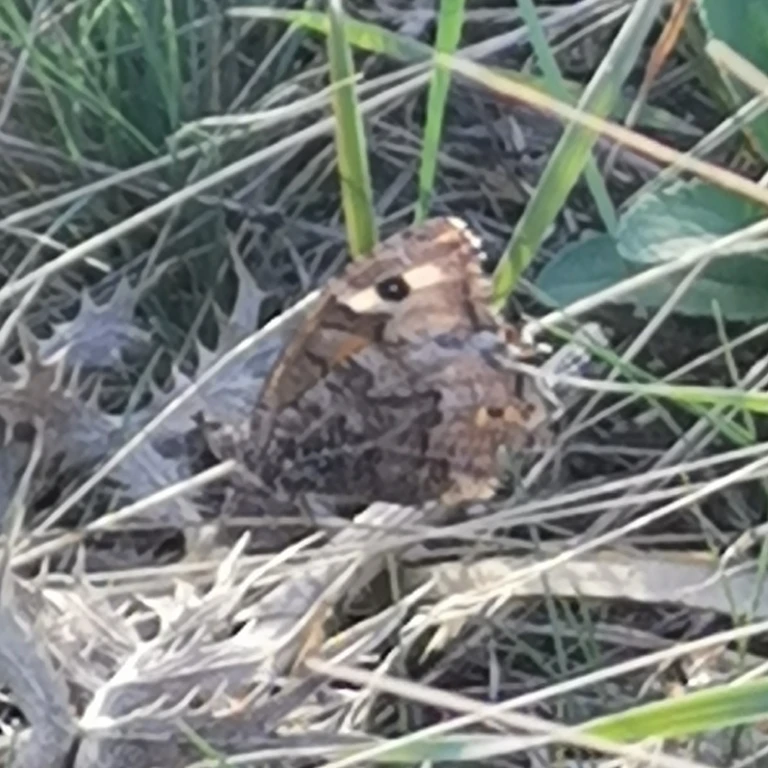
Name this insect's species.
Hipparchia semele
